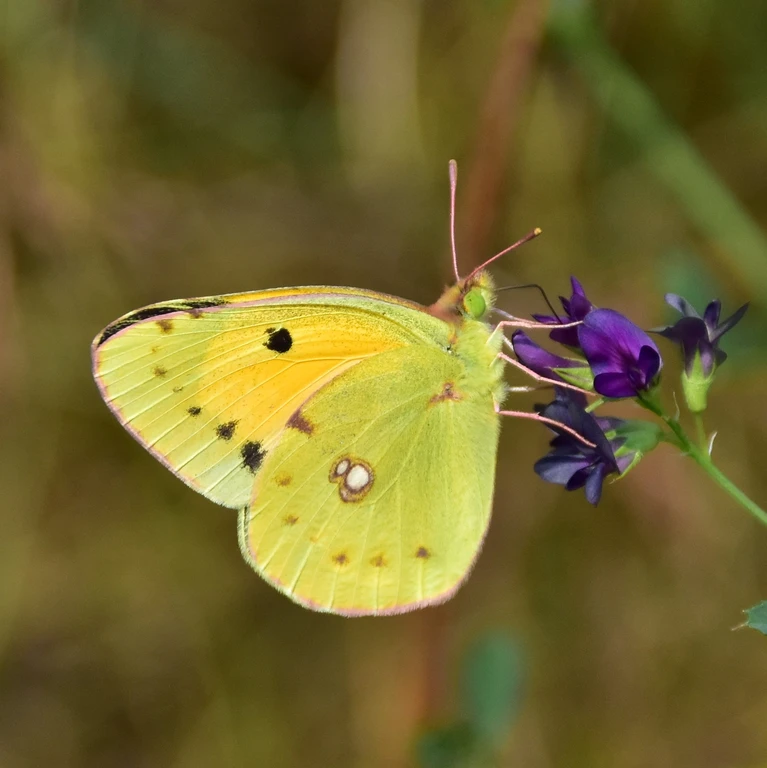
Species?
Colias croceus
